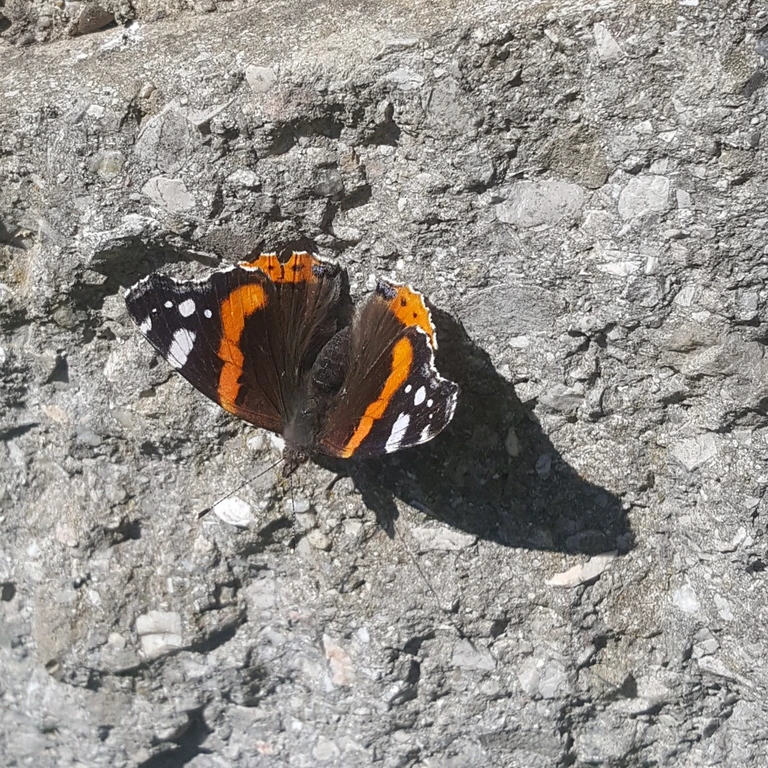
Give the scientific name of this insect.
Vanessa atalanta
